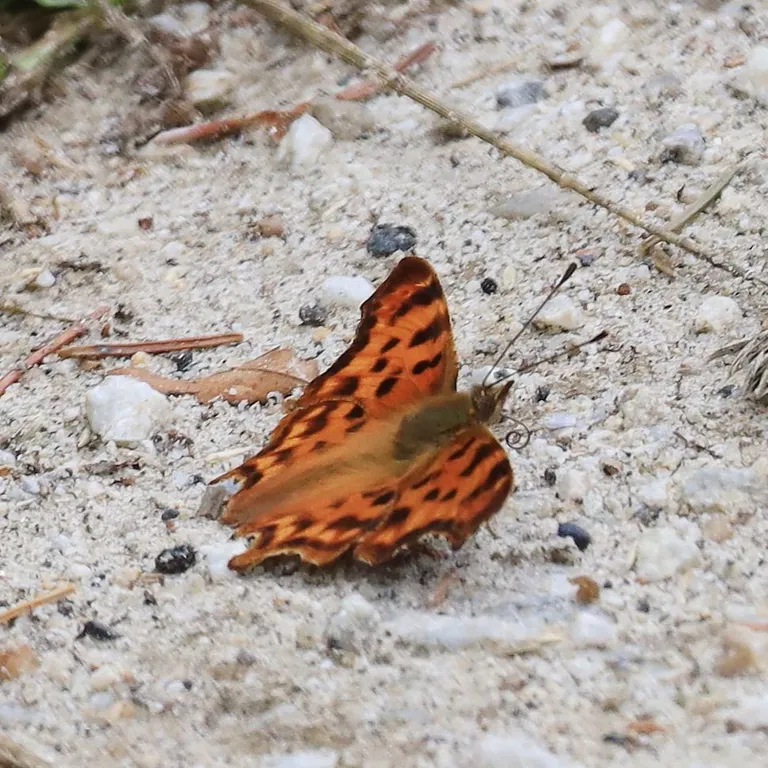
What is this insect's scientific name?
Polygonia c-album
